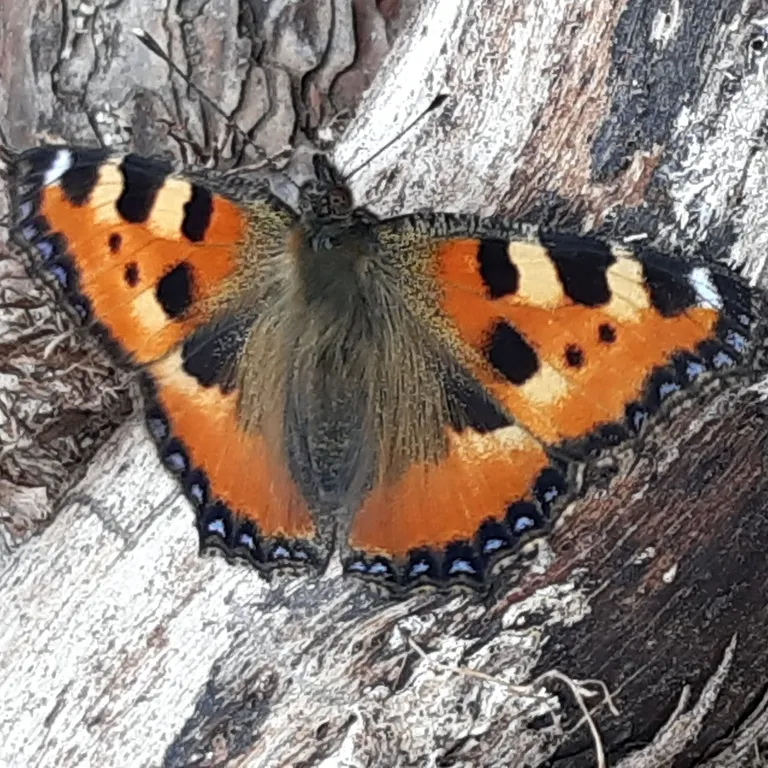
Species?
Aglais urticae
